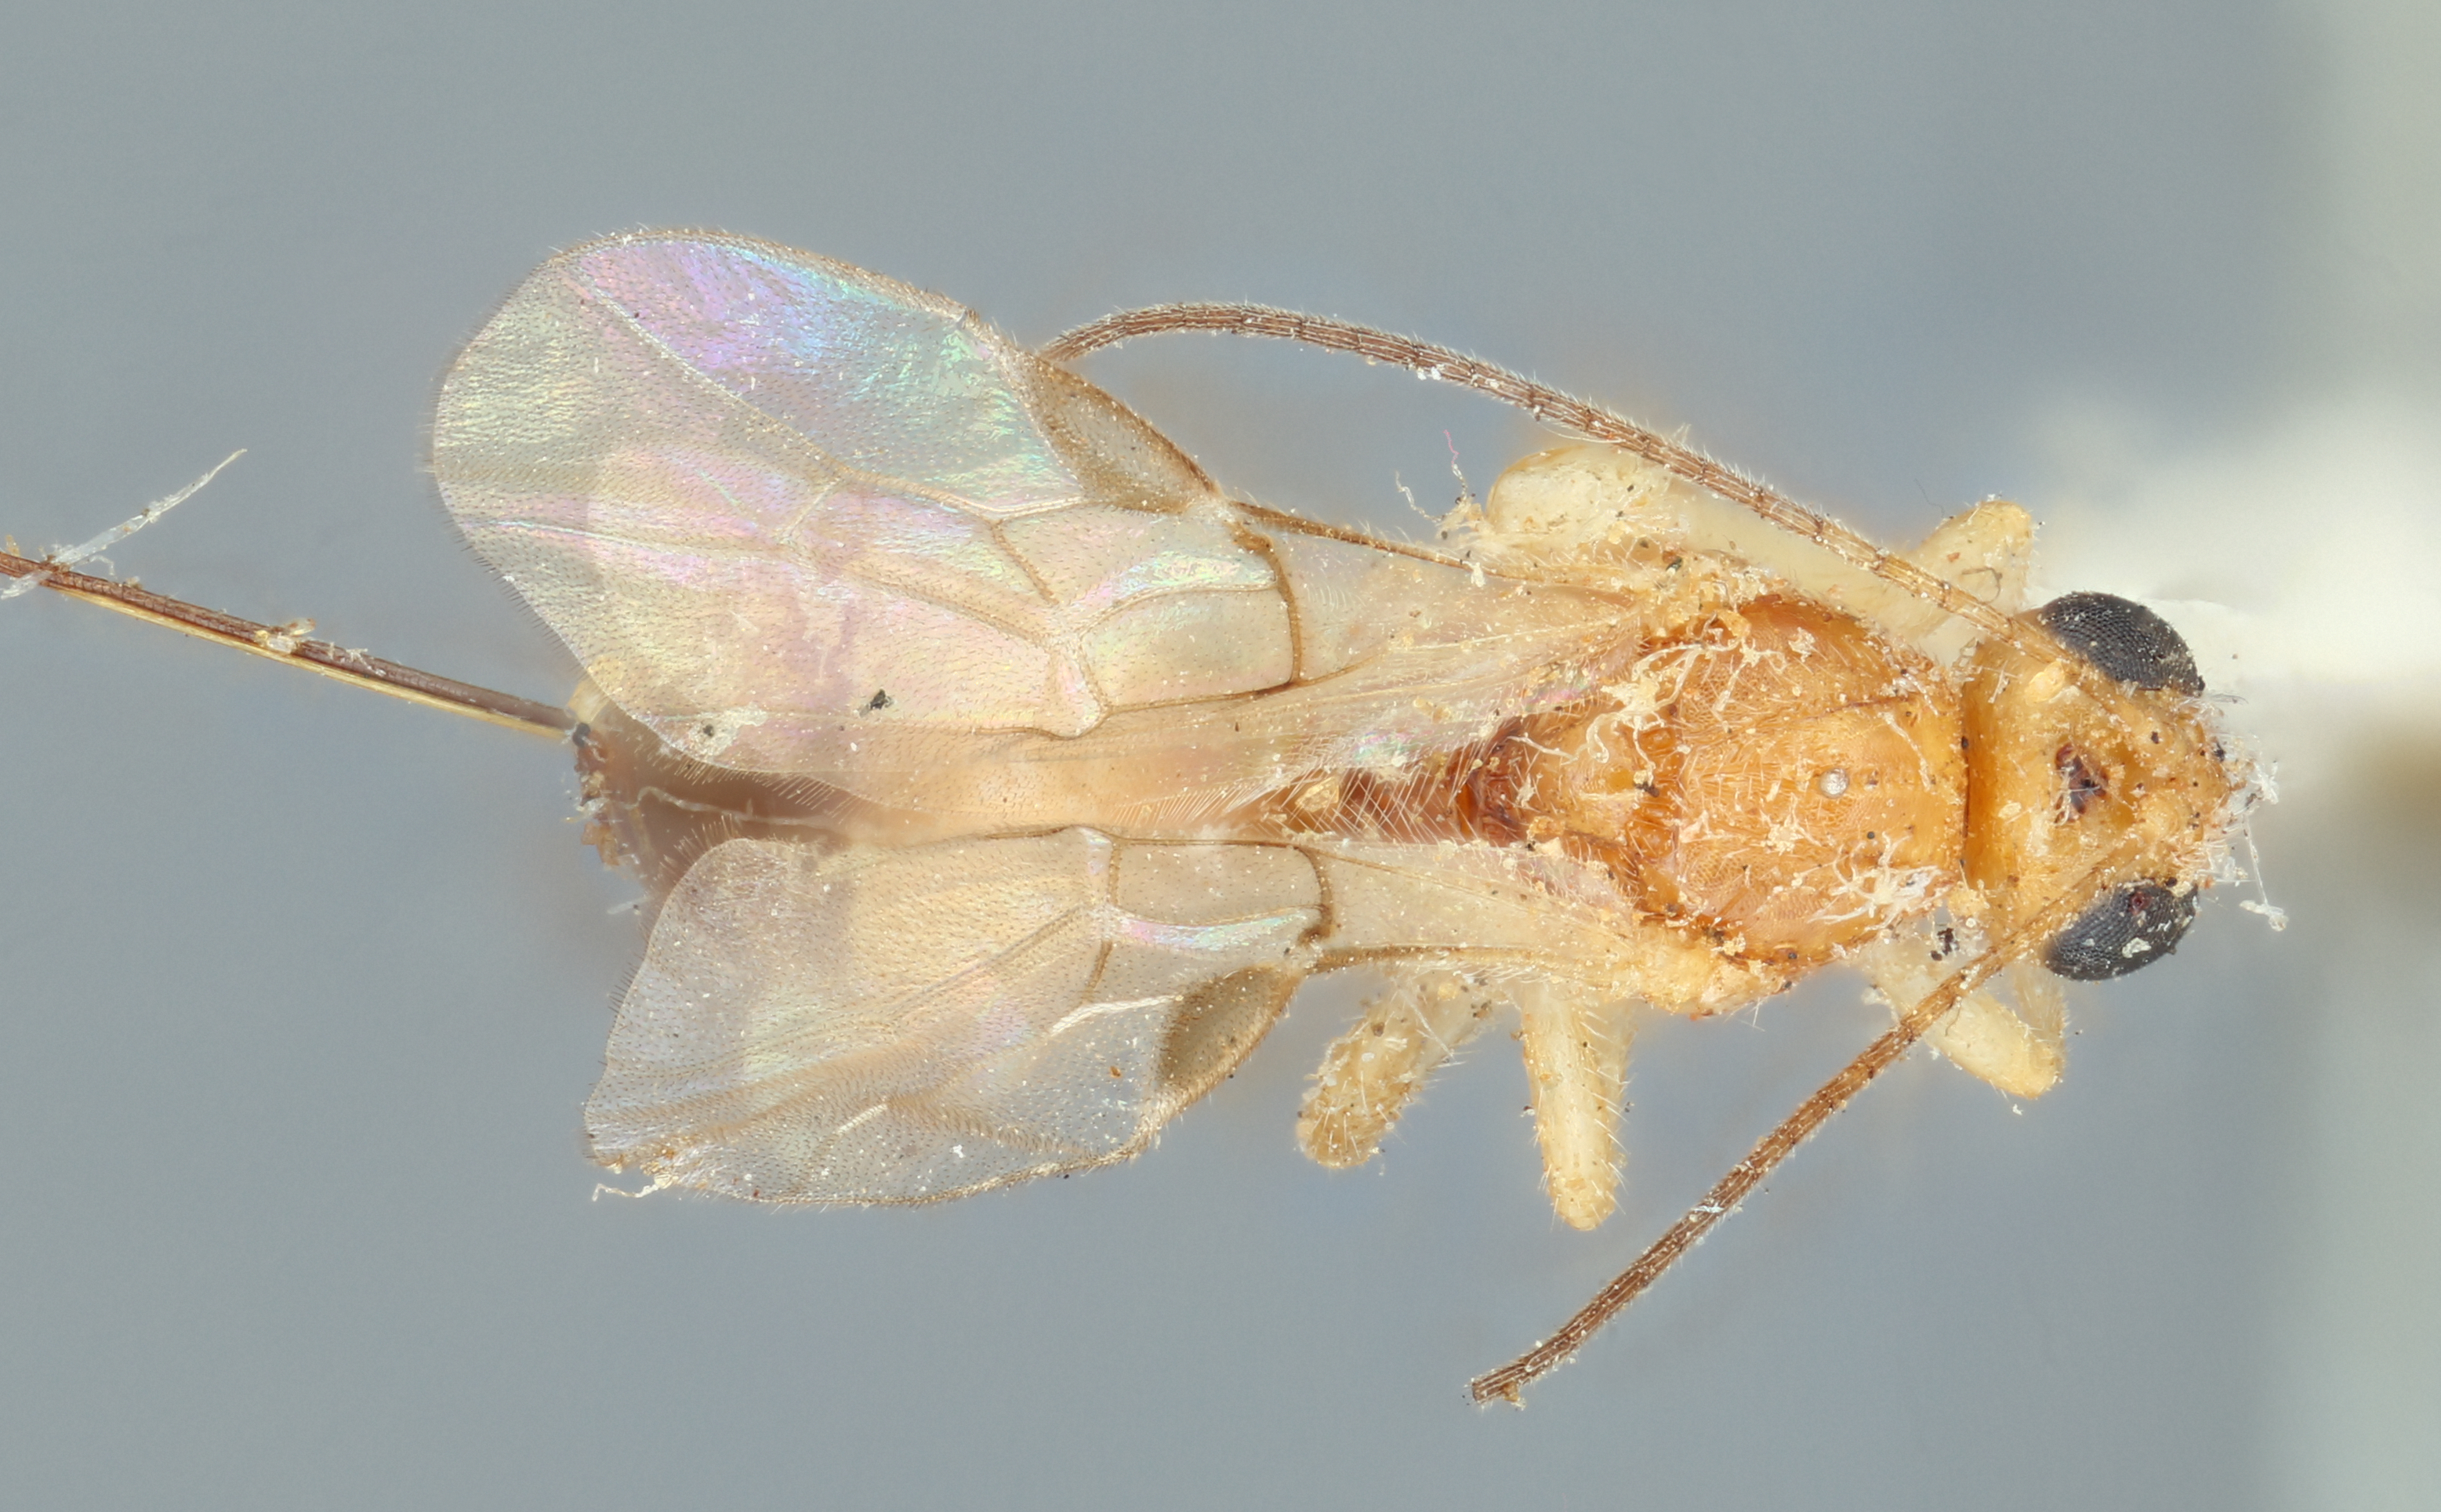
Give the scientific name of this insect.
Bracon arizonensis
